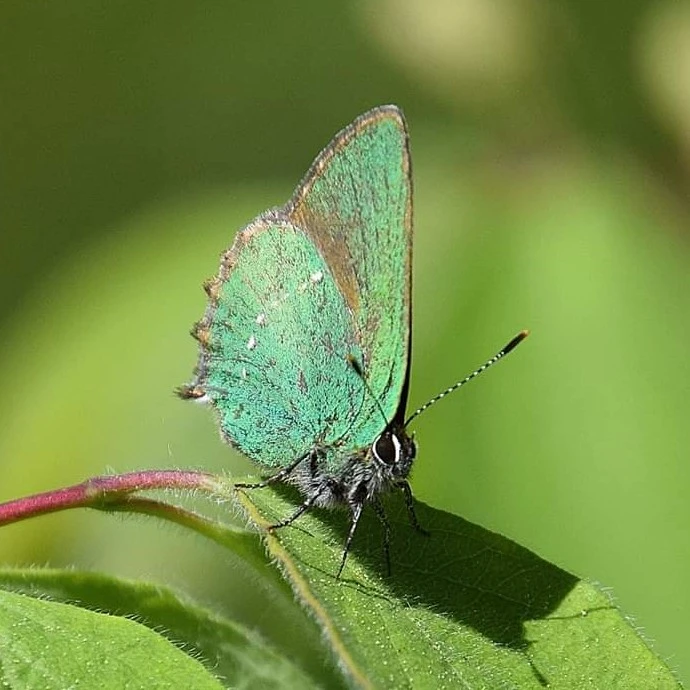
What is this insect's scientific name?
Callophrys rubi
